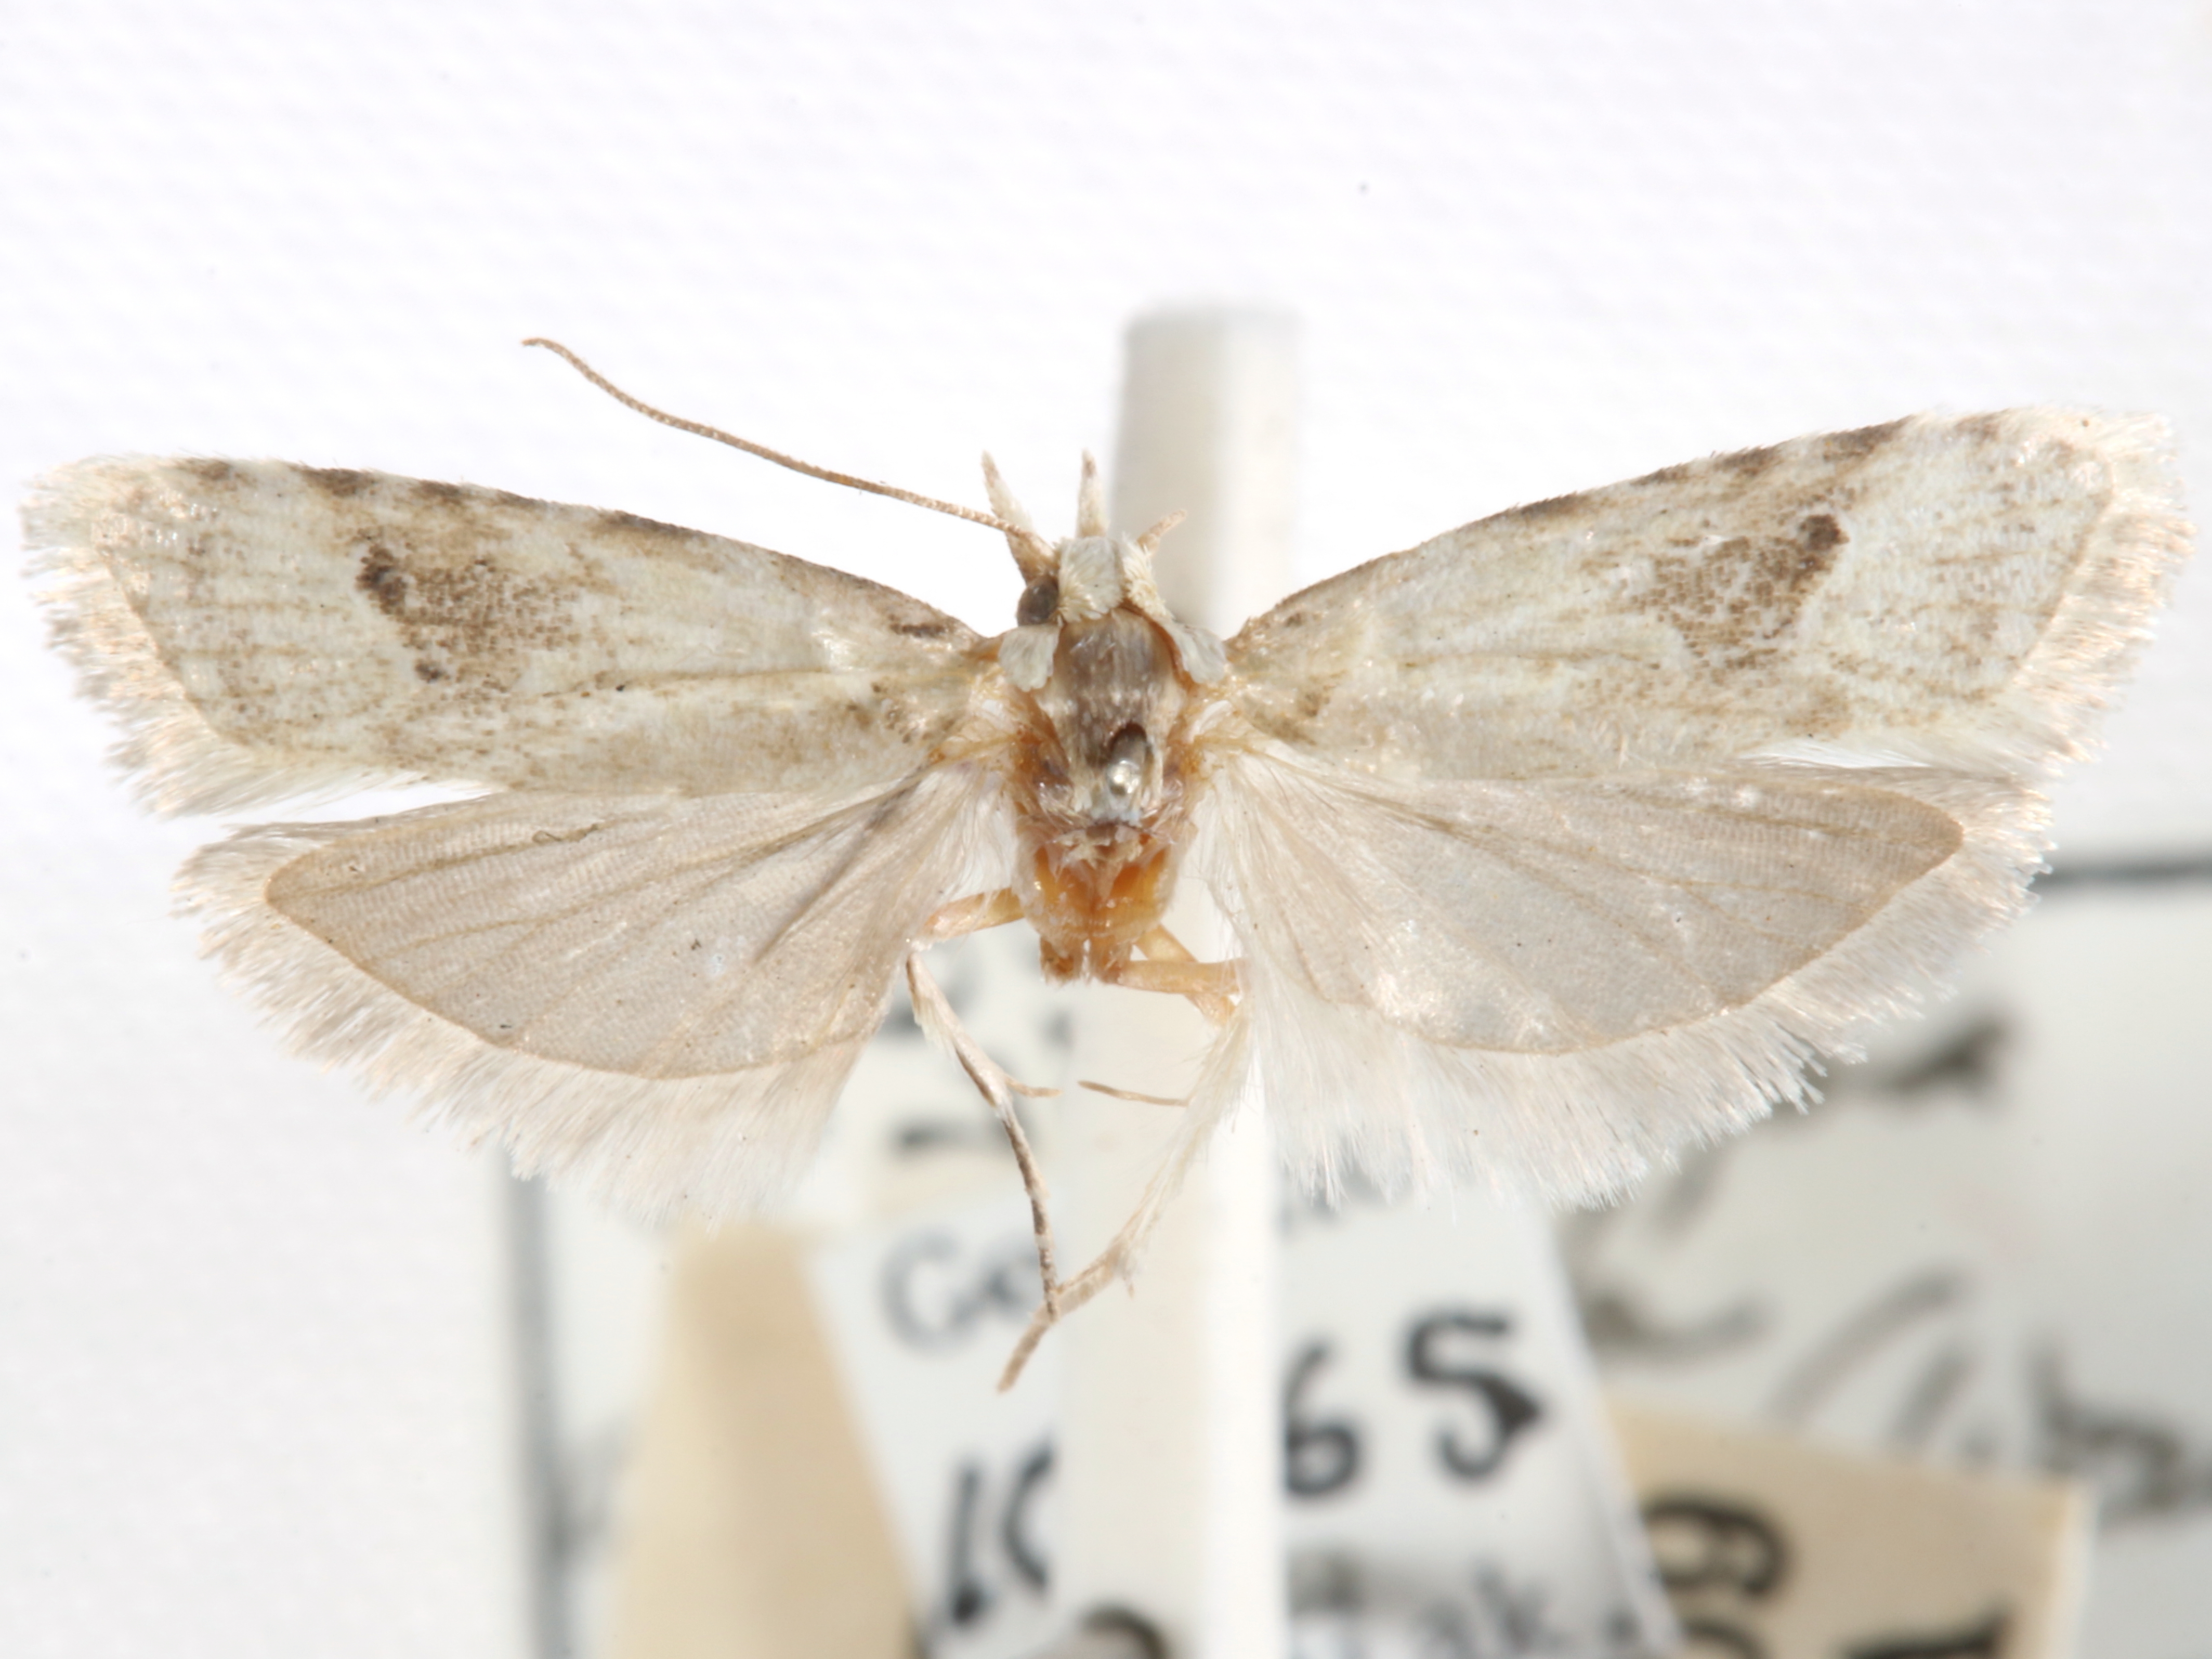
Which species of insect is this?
Alexotypa japonica
